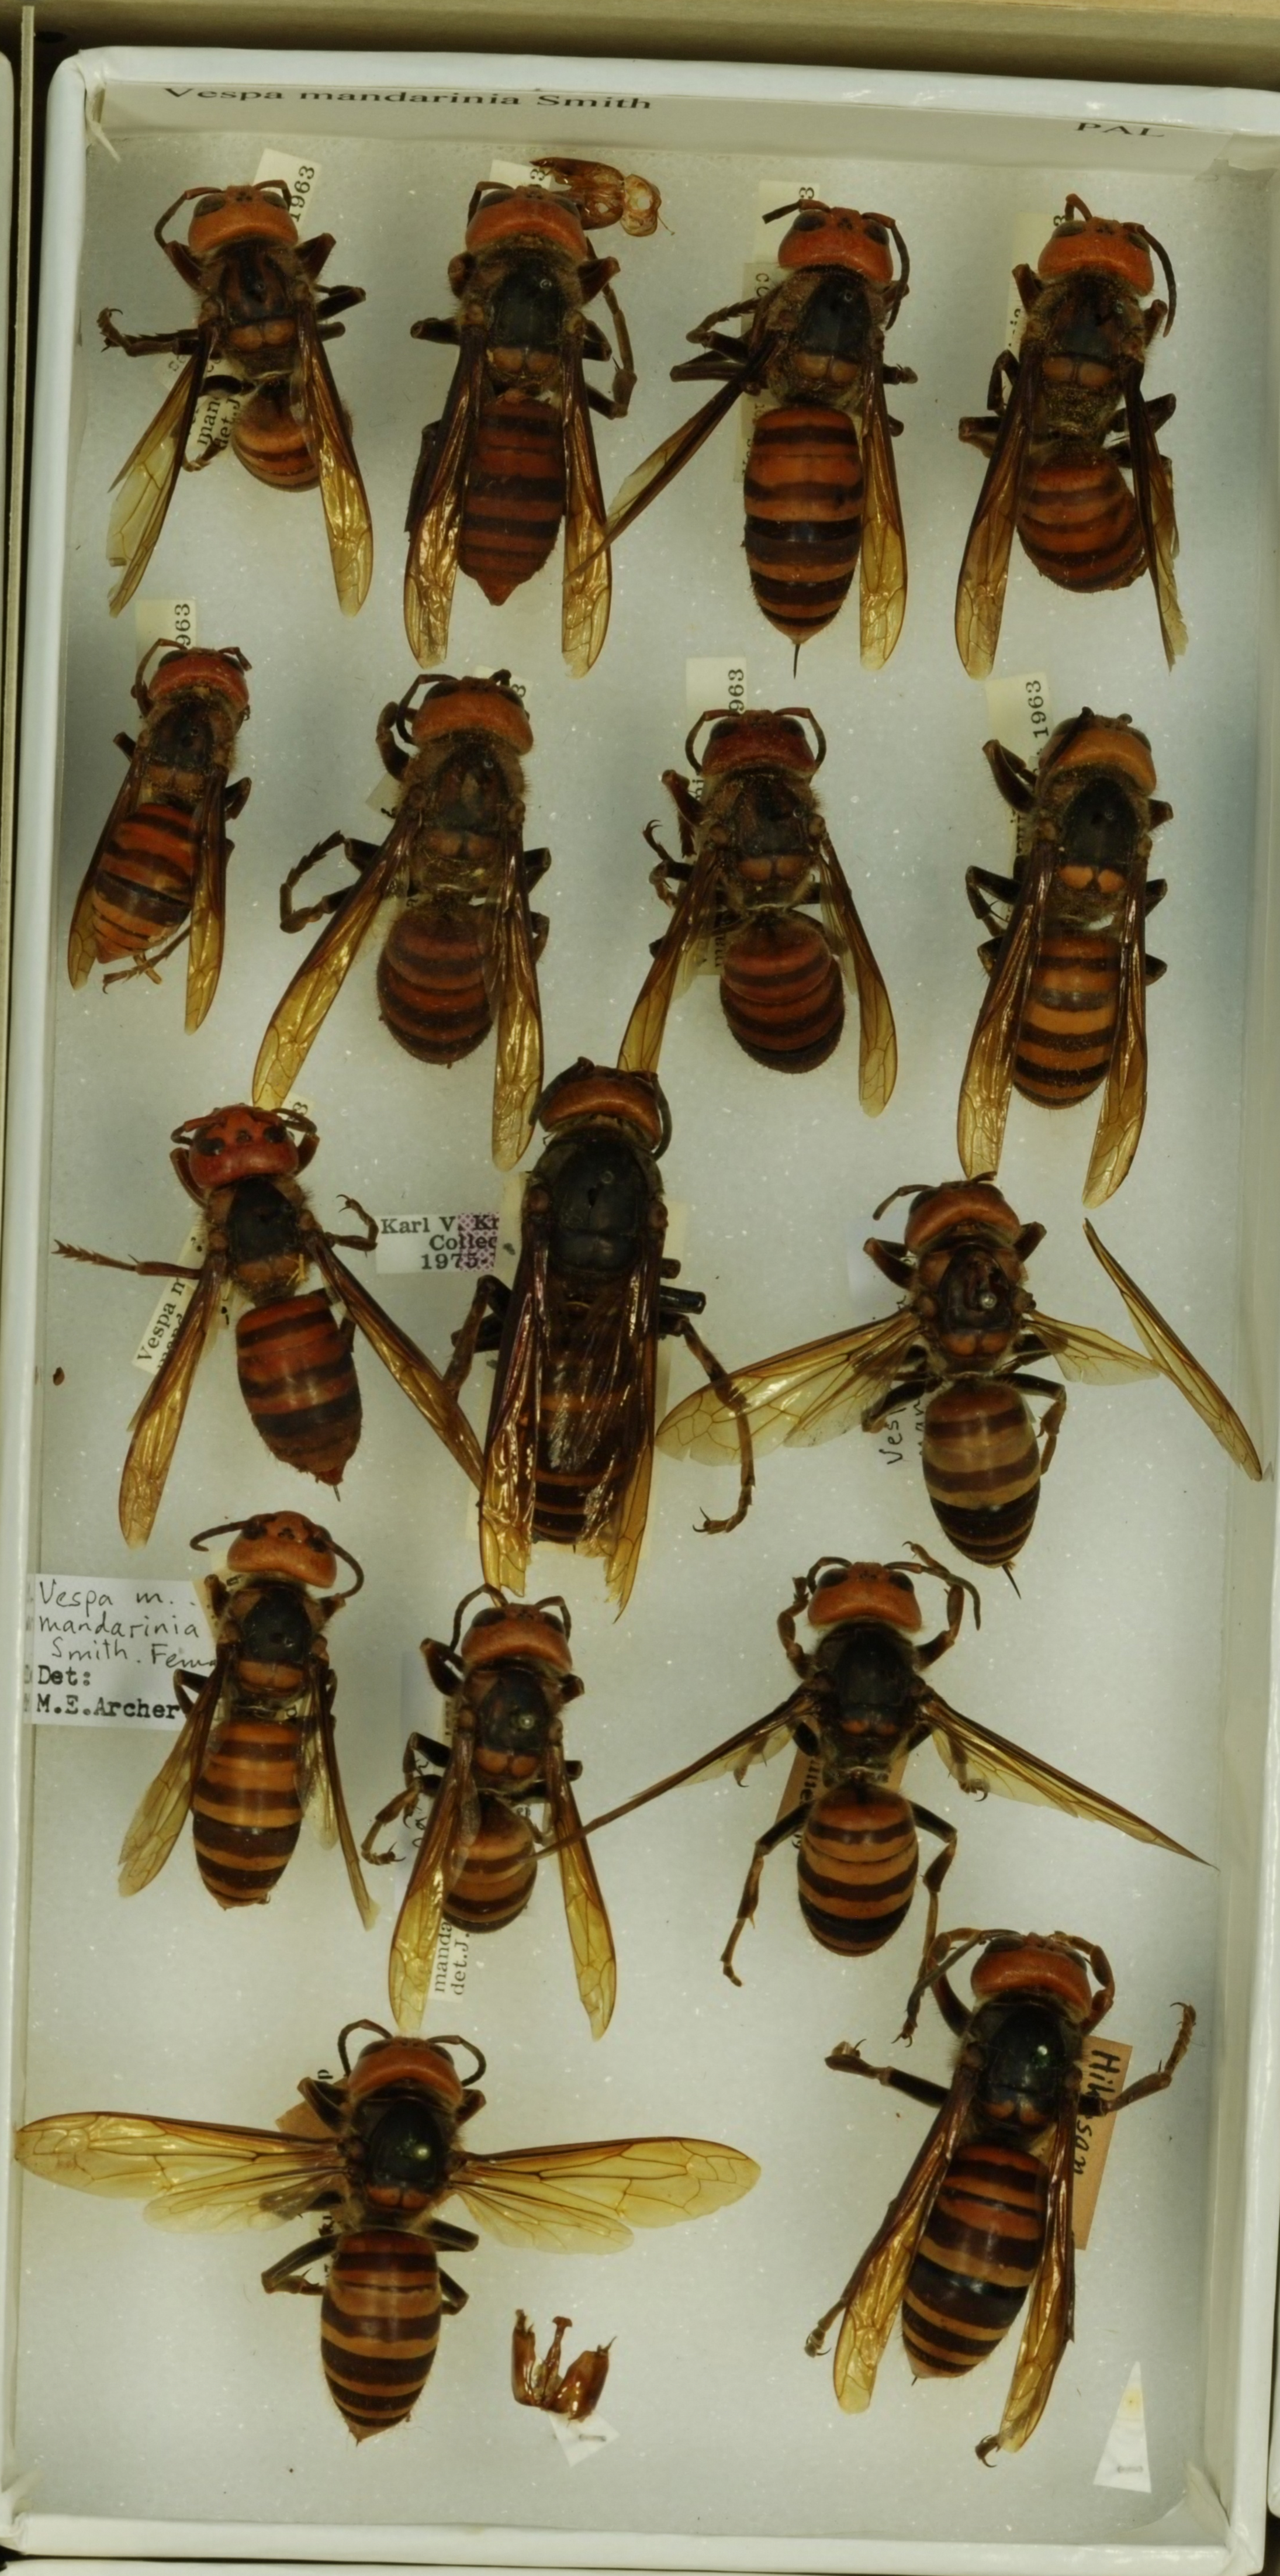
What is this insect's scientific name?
Vespa mandarinia
